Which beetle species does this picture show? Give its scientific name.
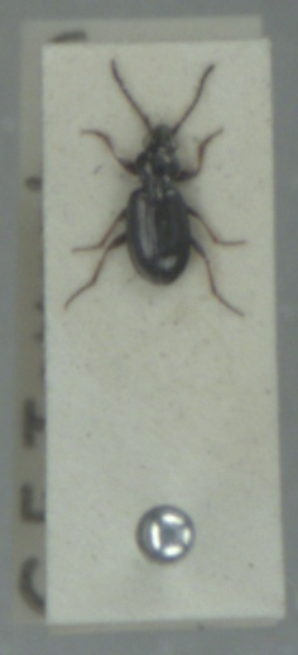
Bembidion lampros
